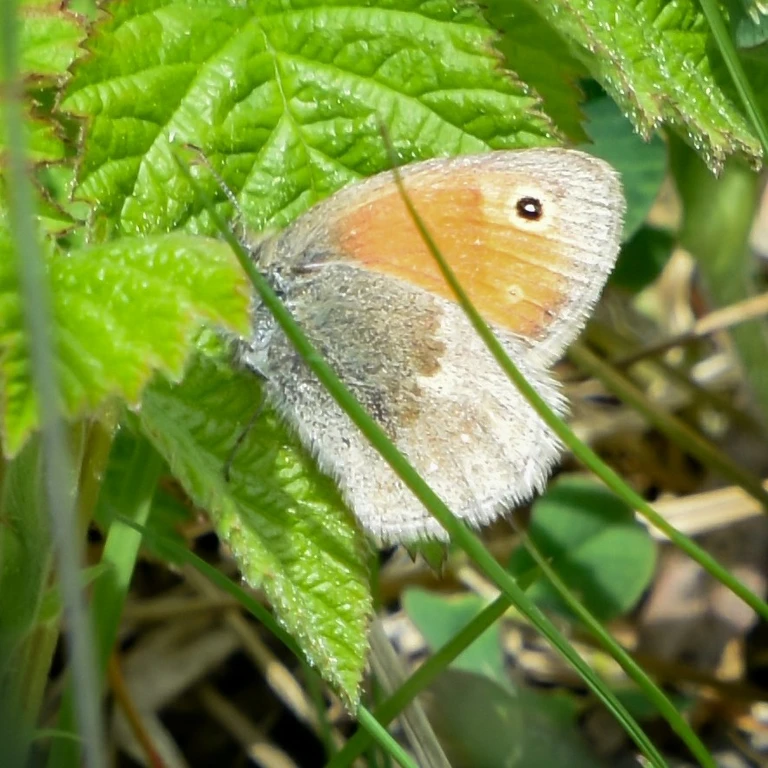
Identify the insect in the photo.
Coenonympha pamphilus
